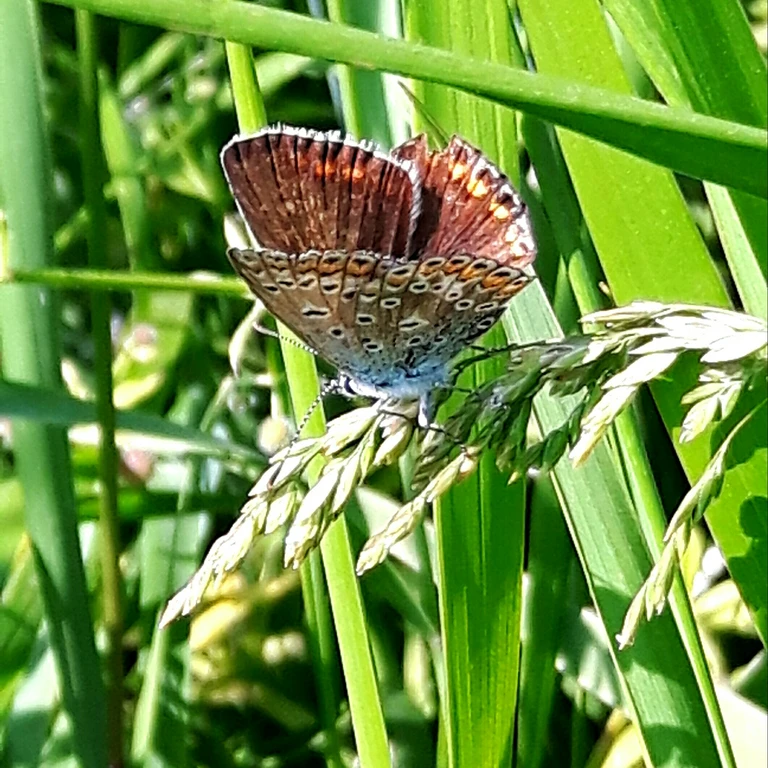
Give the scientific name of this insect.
Polyommatus icarus
